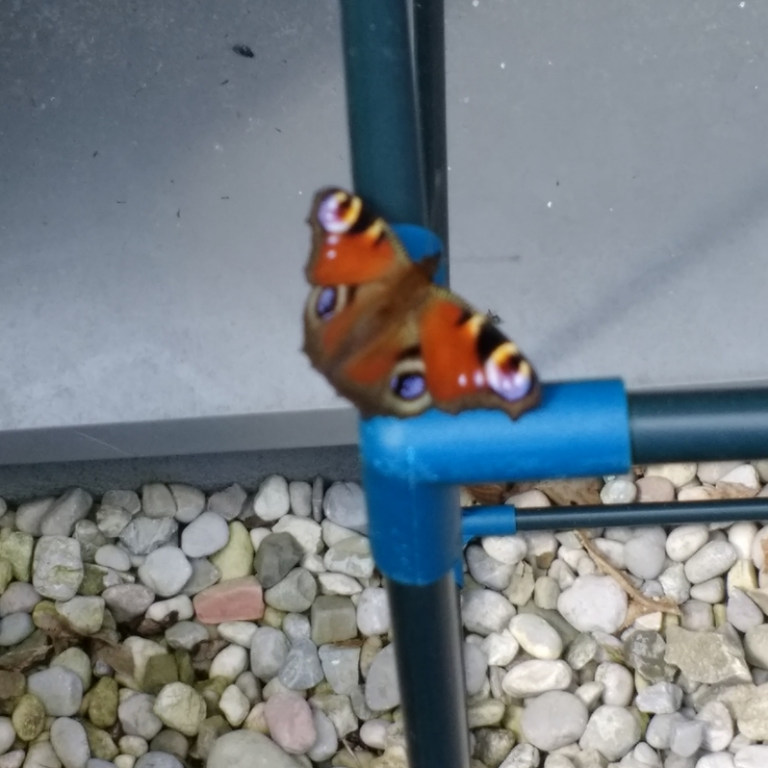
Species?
Aglais io
